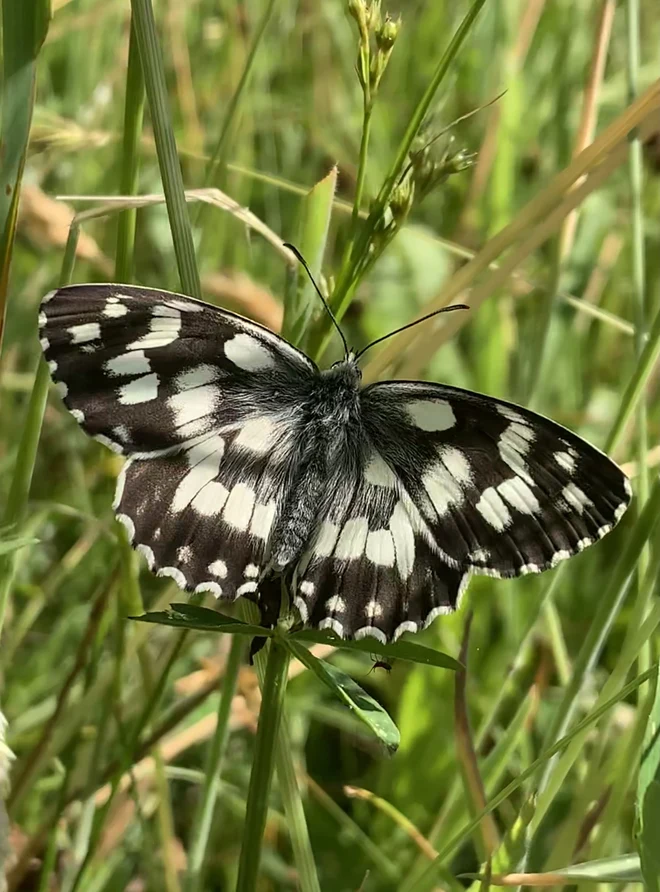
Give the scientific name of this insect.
Melanargia galathea
